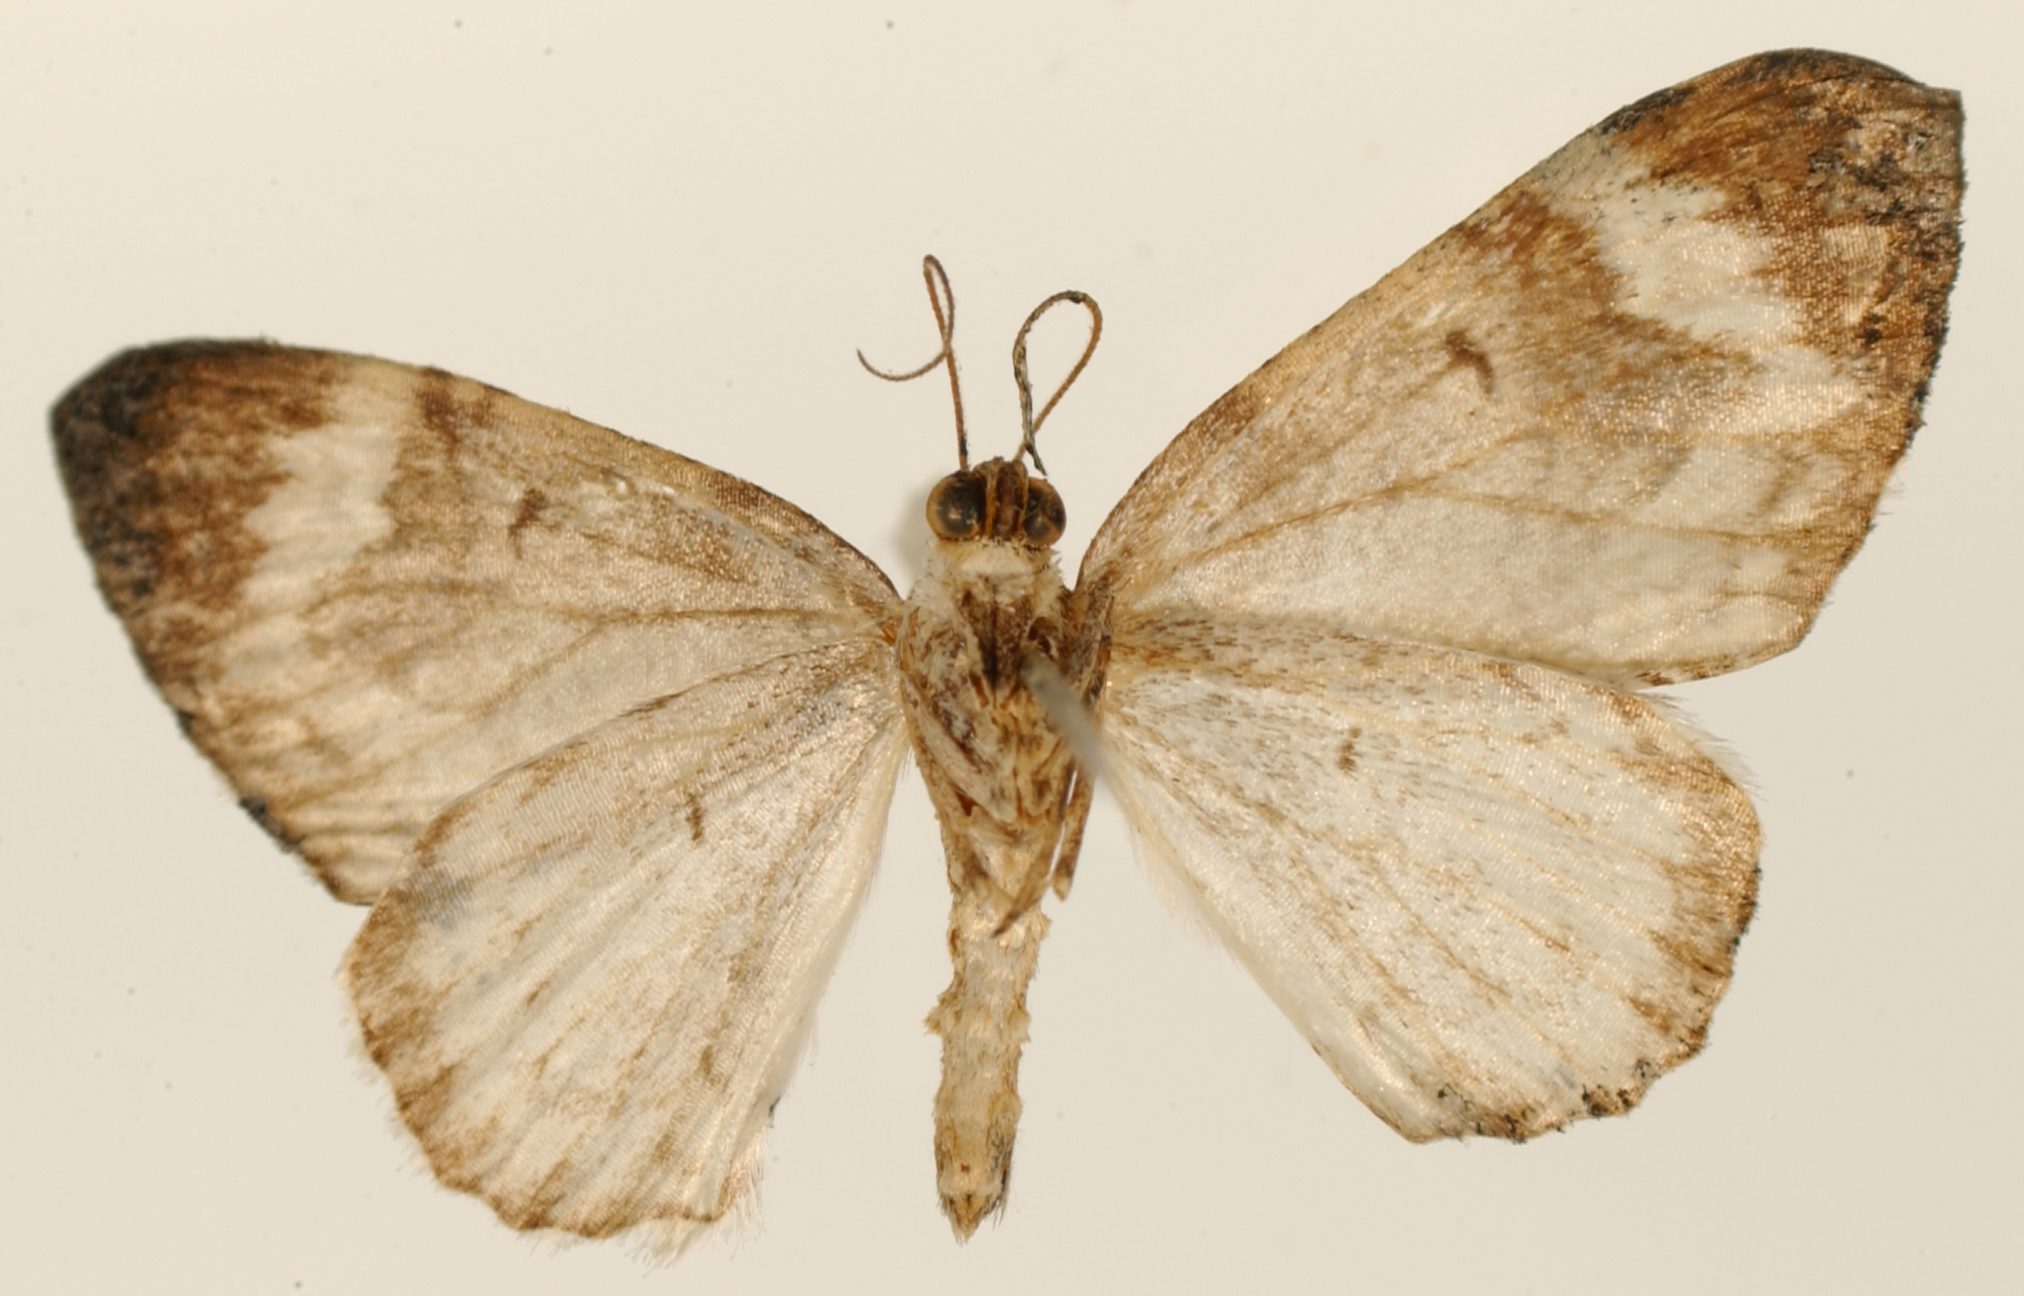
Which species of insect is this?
Cidaria saladura
